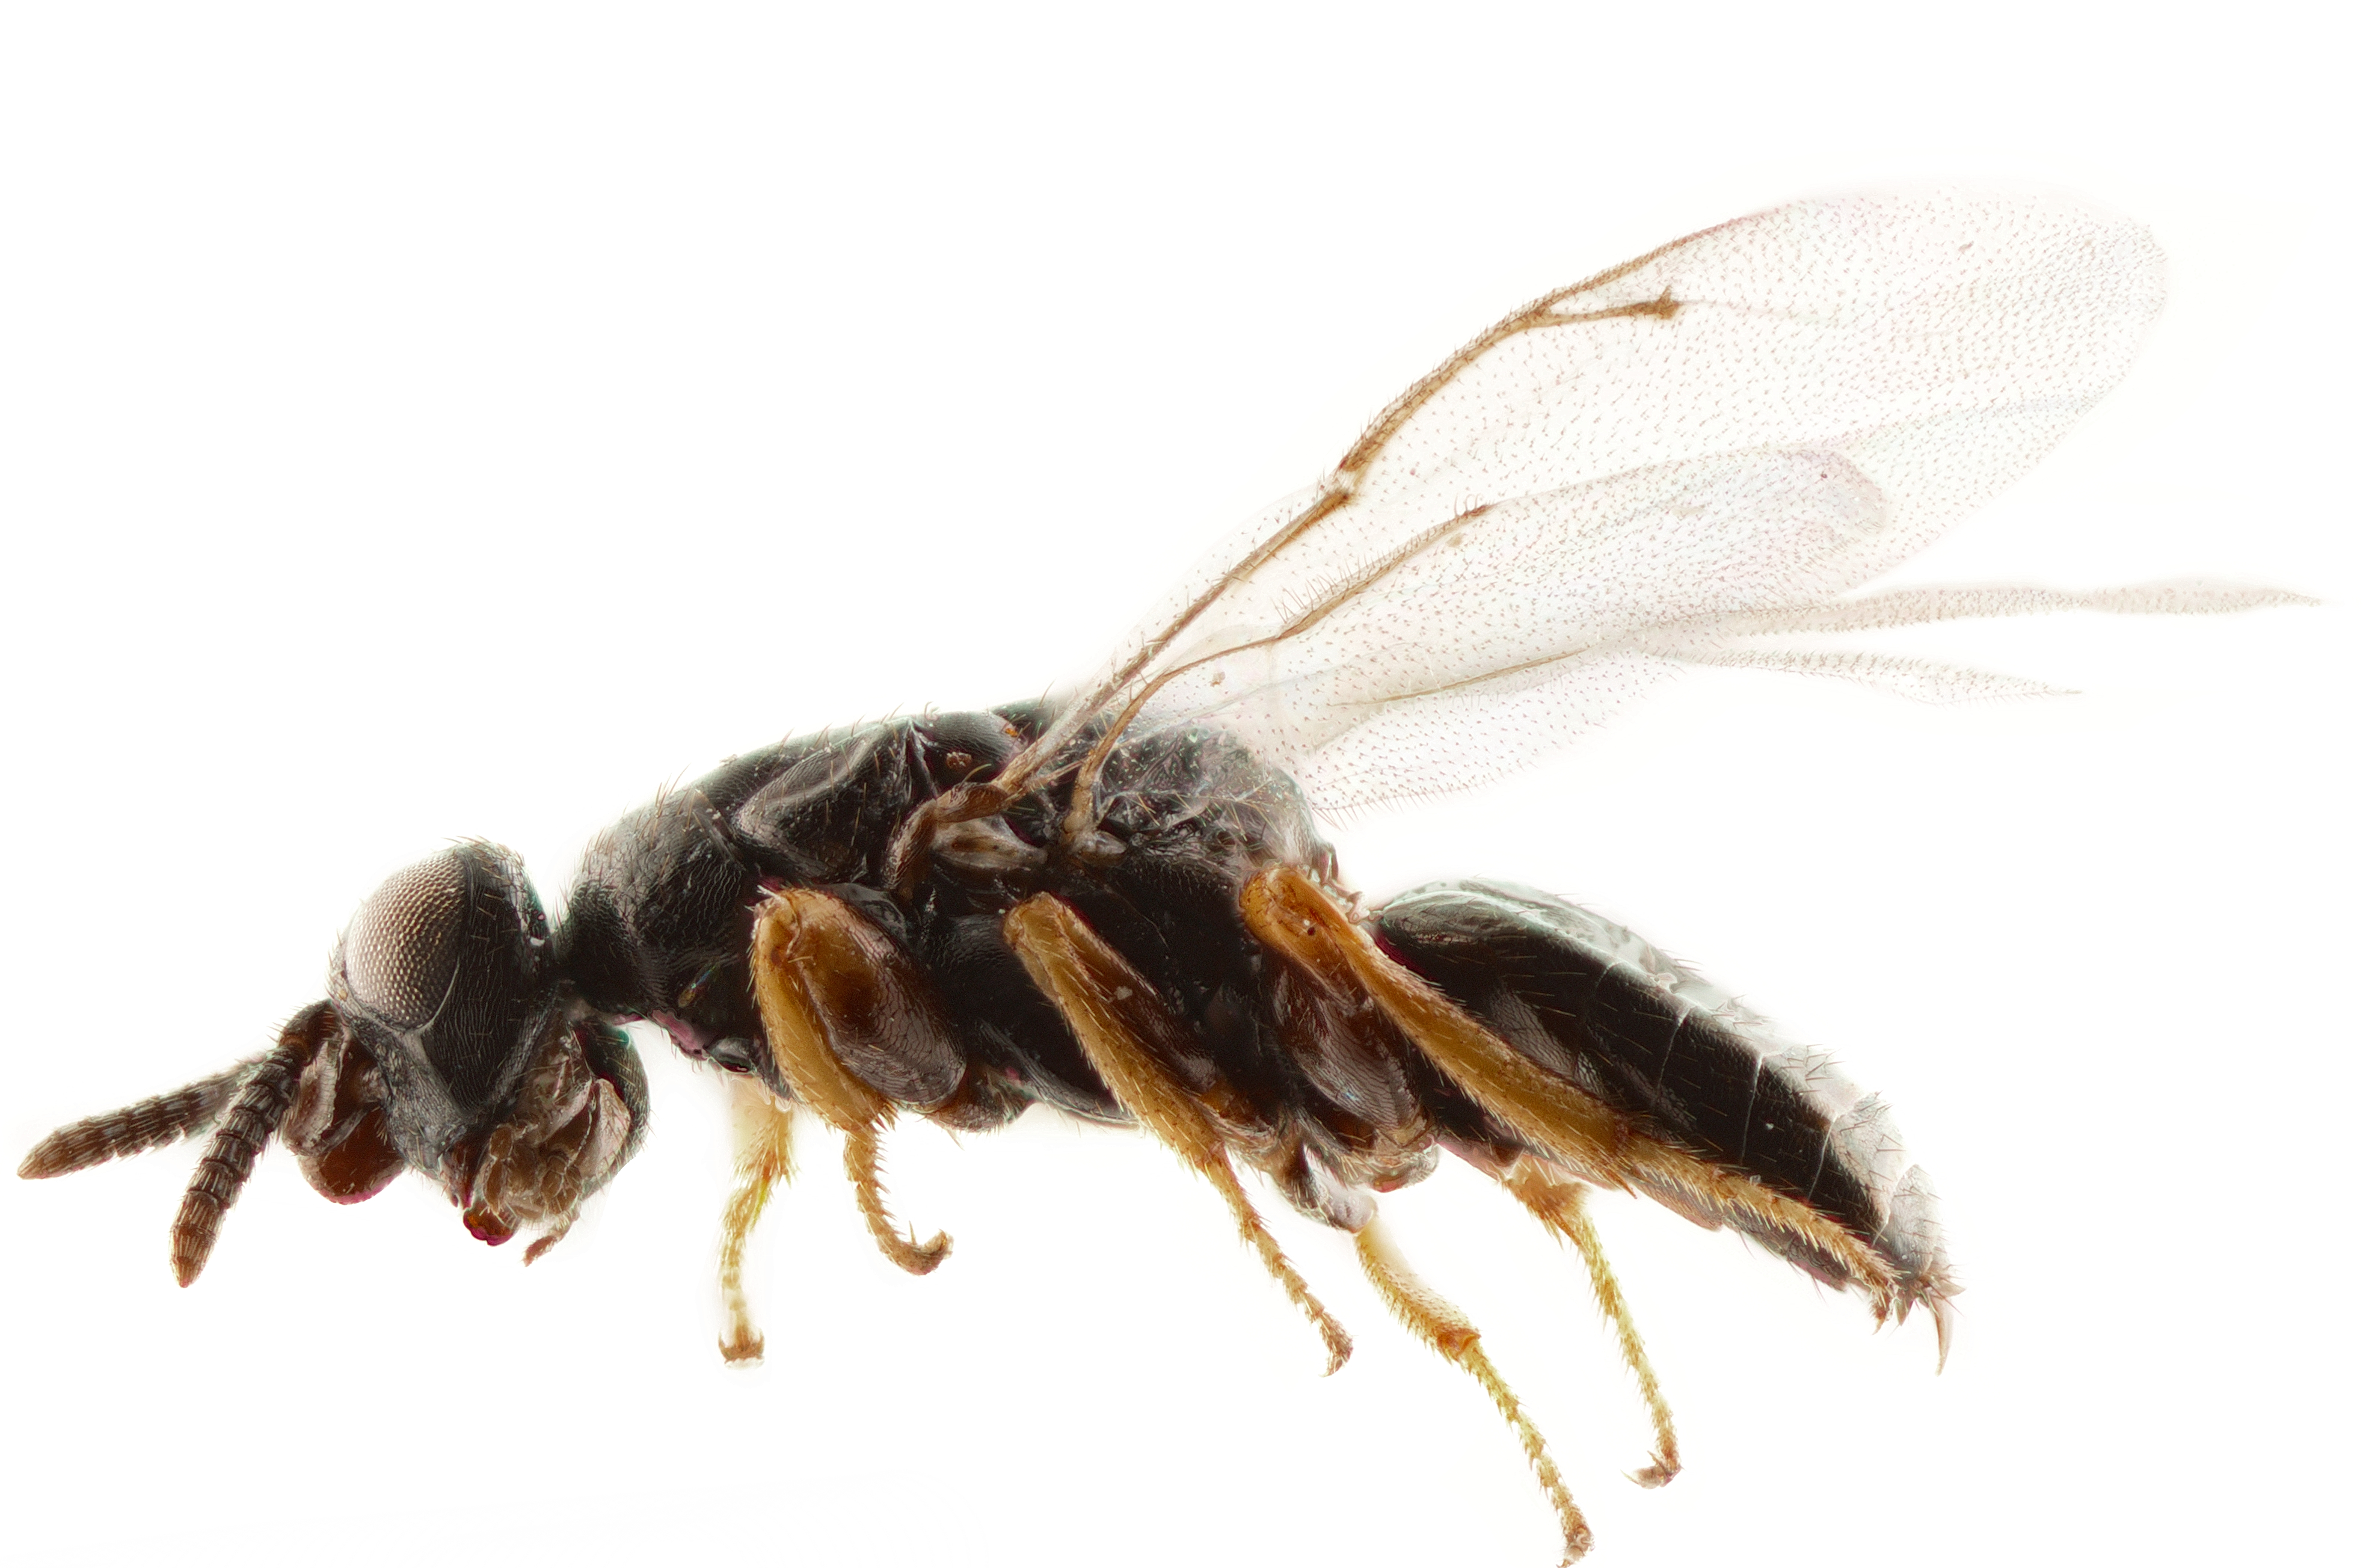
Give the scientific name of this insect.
Morodora armata
